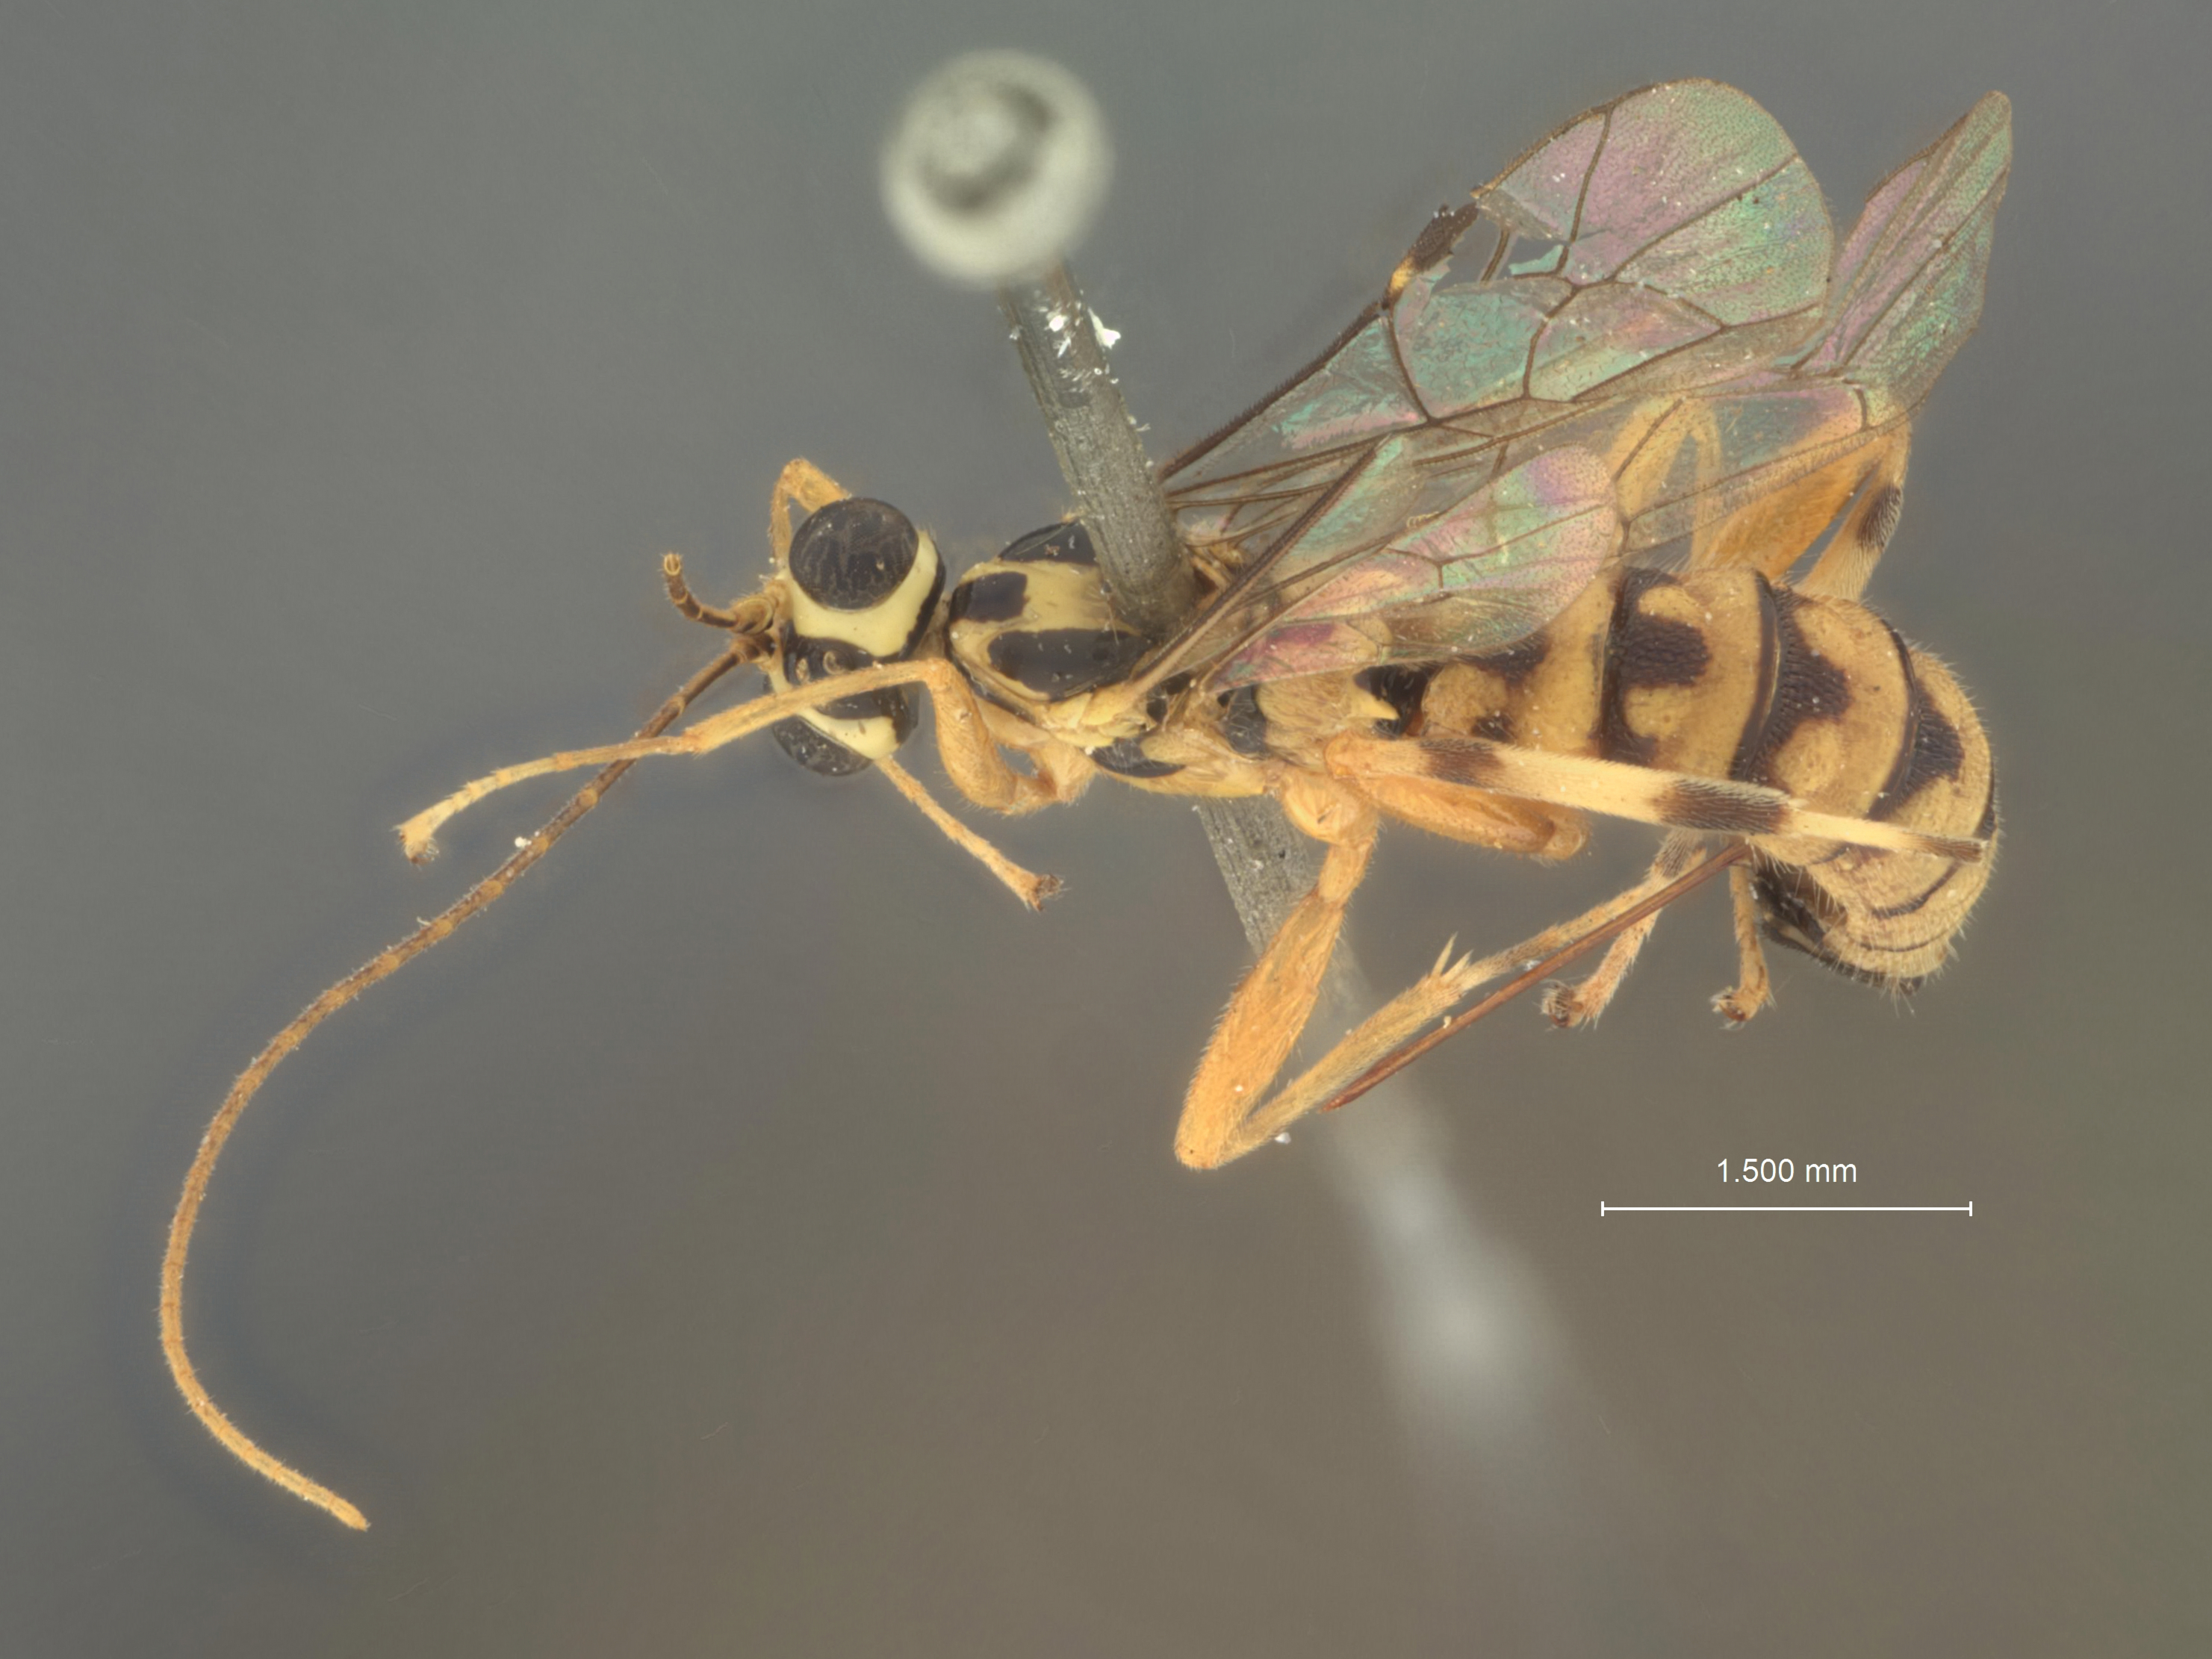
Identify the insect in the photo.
Zaglyptus glaber
